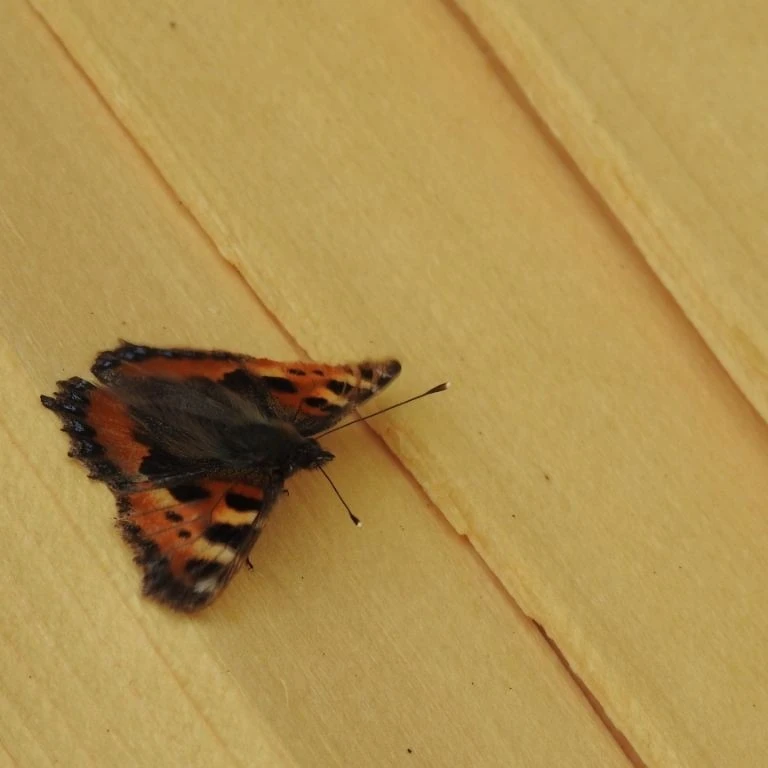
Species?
Aglais urticae
